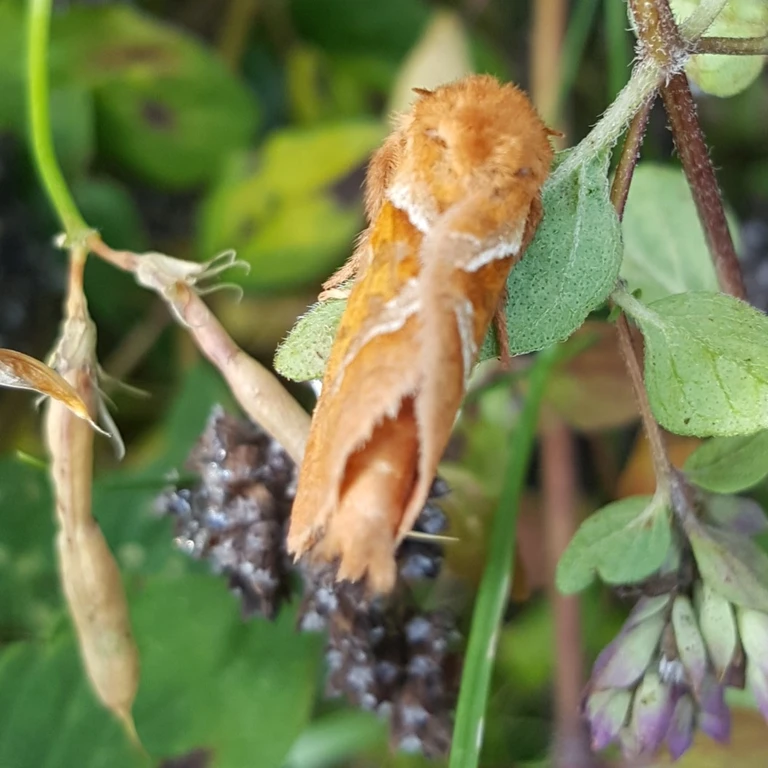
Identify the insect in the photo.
Triodia sylvina
